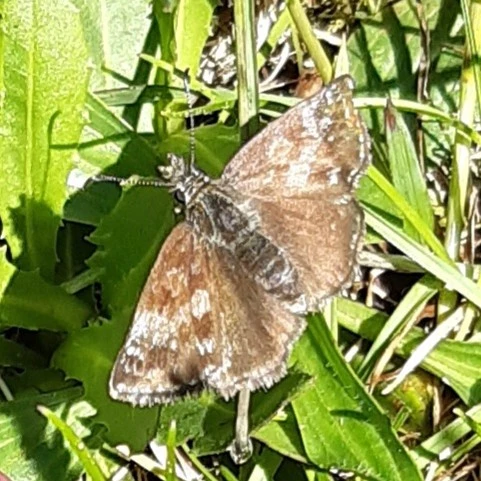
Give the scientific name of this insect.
Erynnis tages
